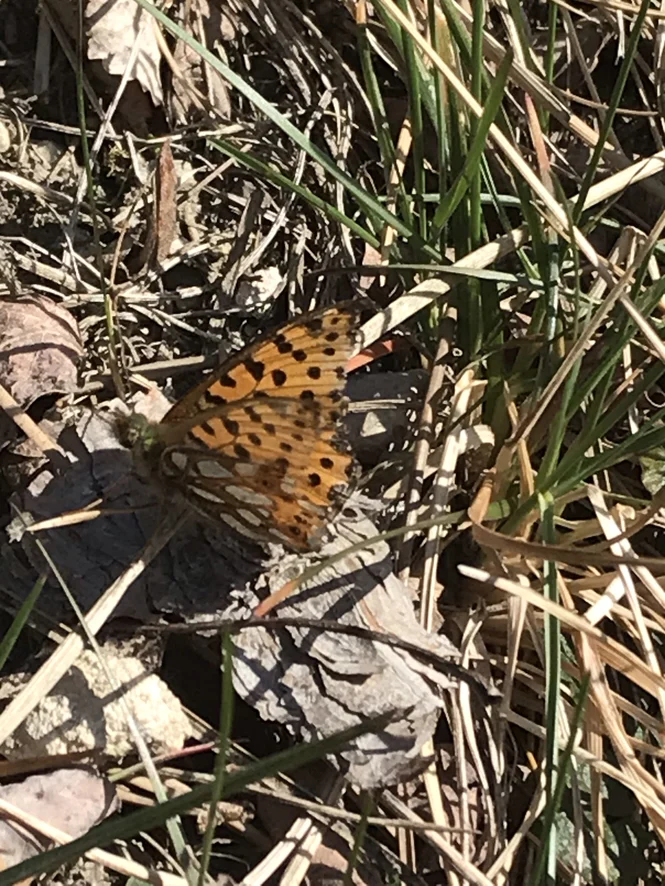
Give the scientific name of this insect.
Issoria lathonia
